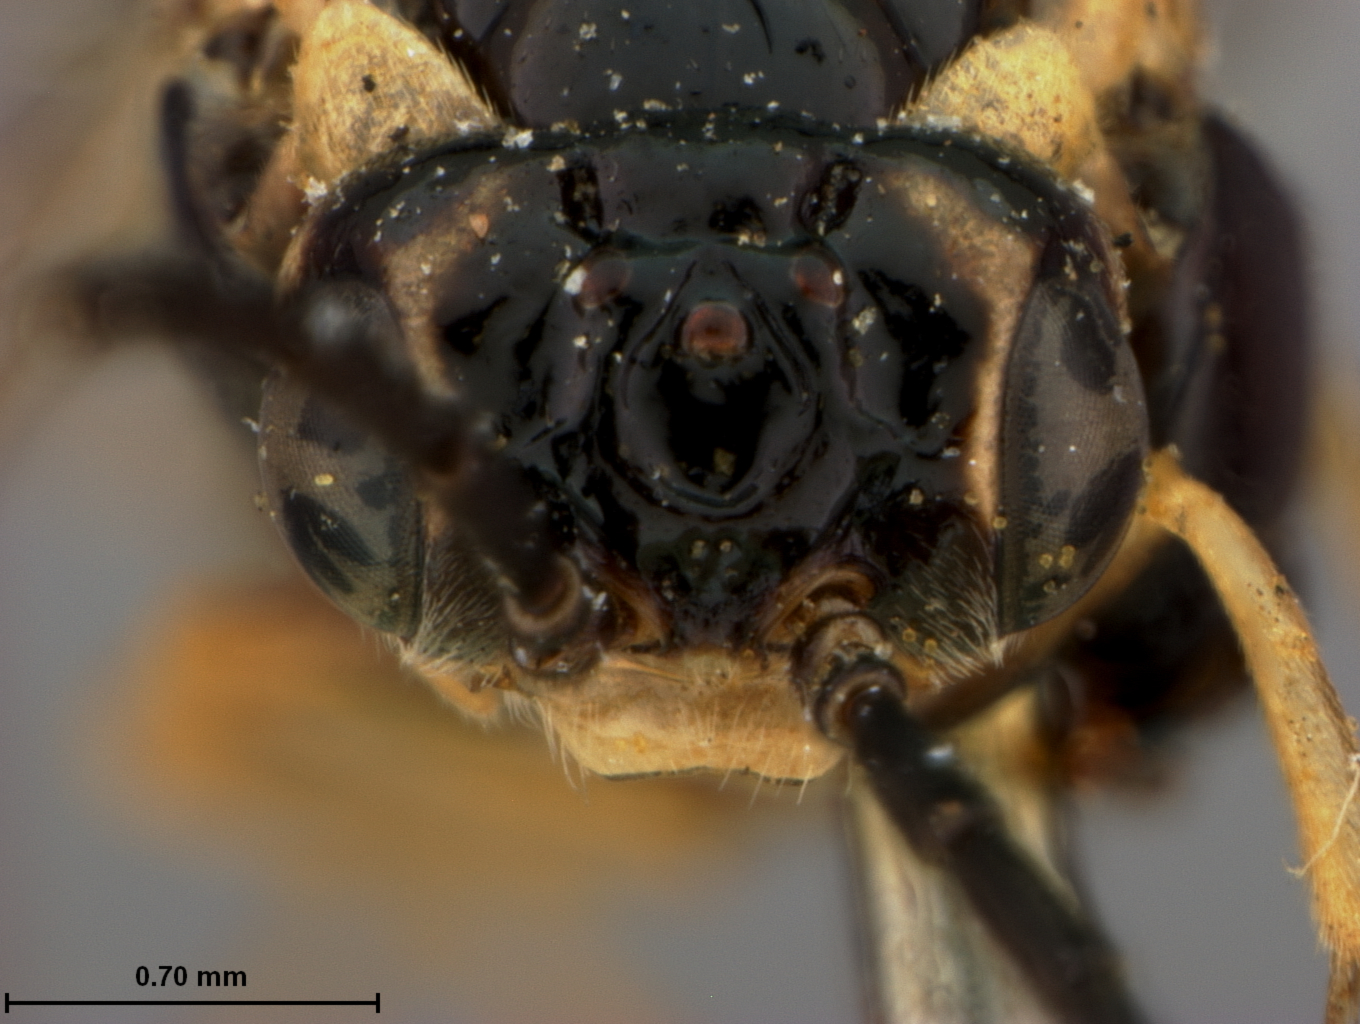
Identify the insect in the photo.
Eriocampidea arizonensis
